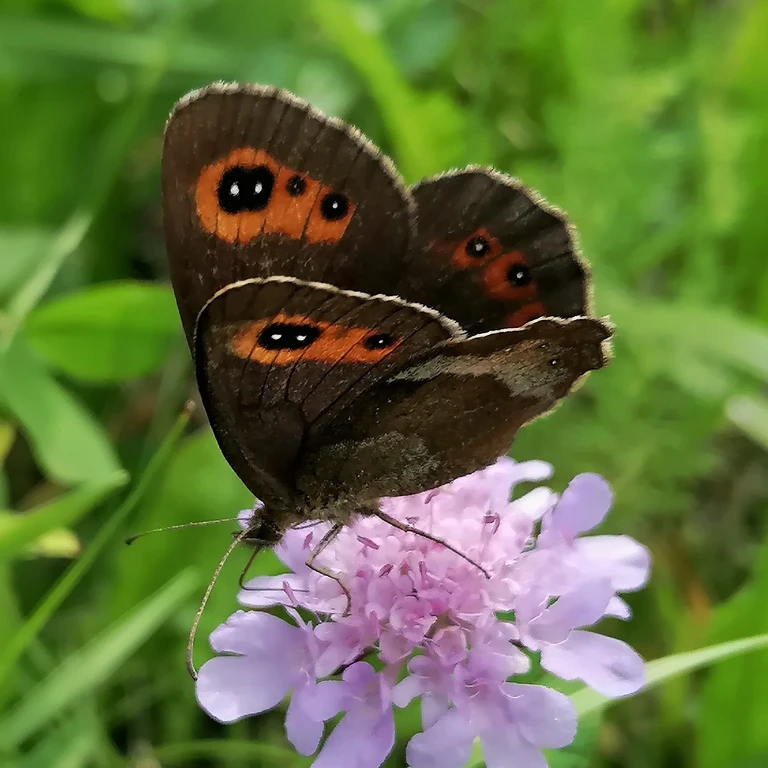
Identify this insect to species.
Erebia aethiops
